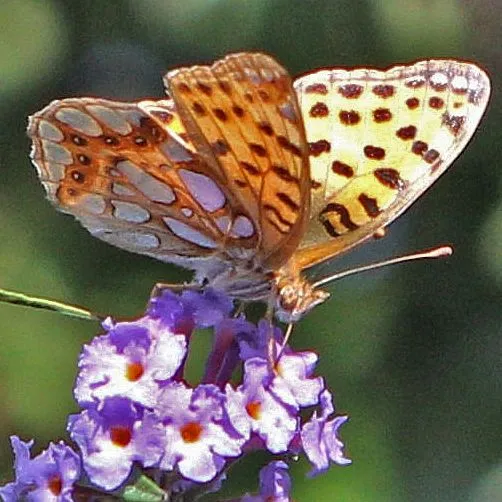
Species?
Issoria lathonia
